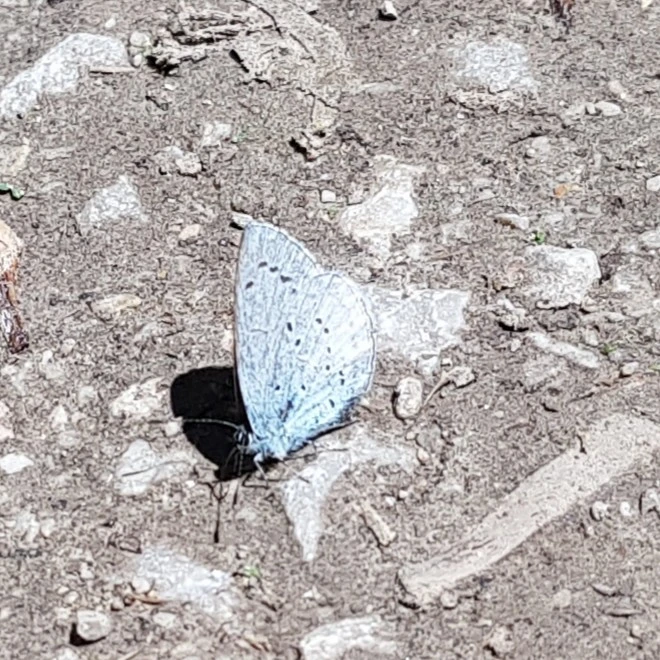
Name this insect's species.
Celastrina argiolus
